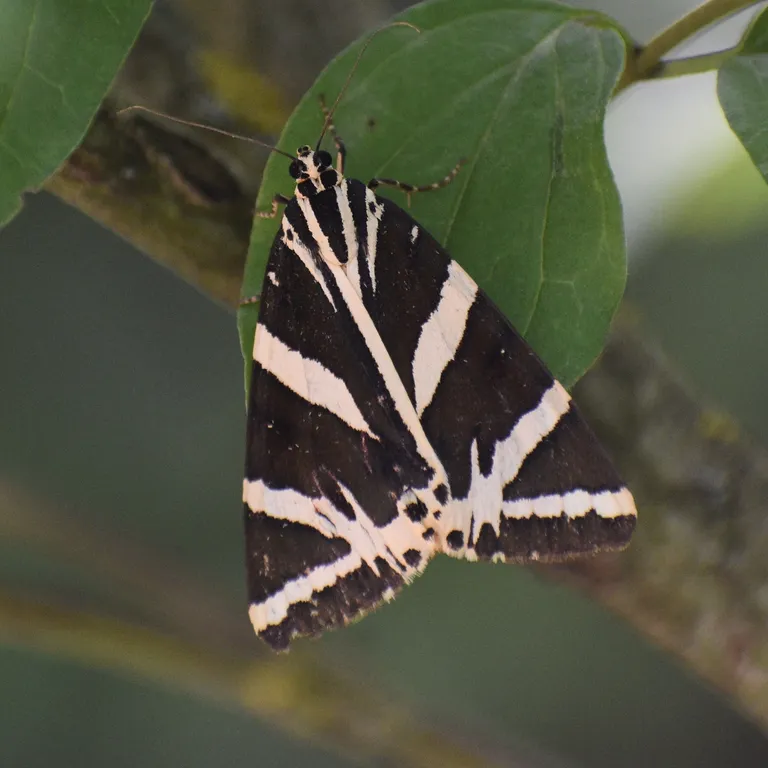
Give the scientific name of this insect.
Euplagia quadripunctaria
